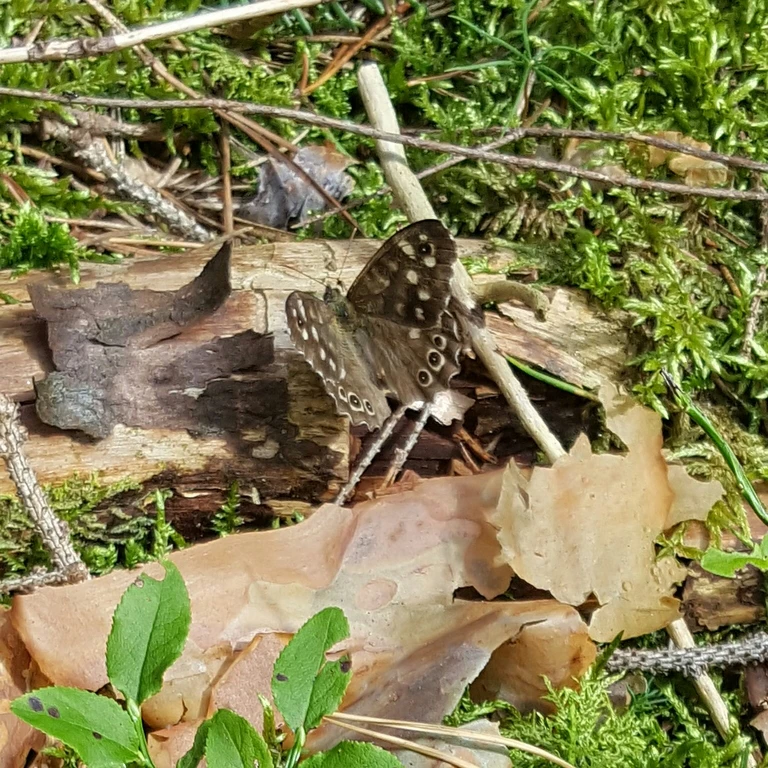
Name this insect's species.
Pararge aegeria
